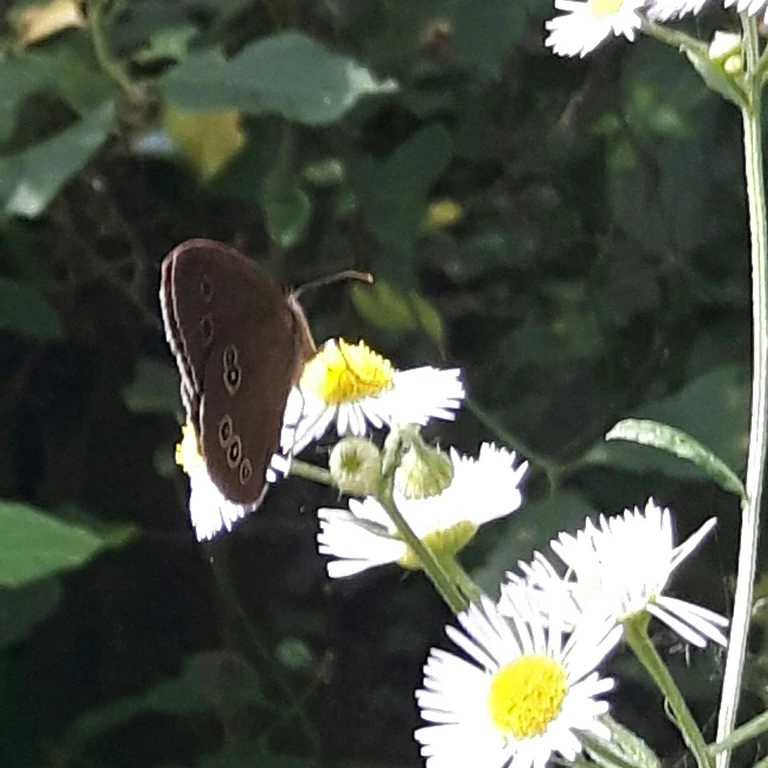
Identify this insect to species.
Aphantopus hyperantus
